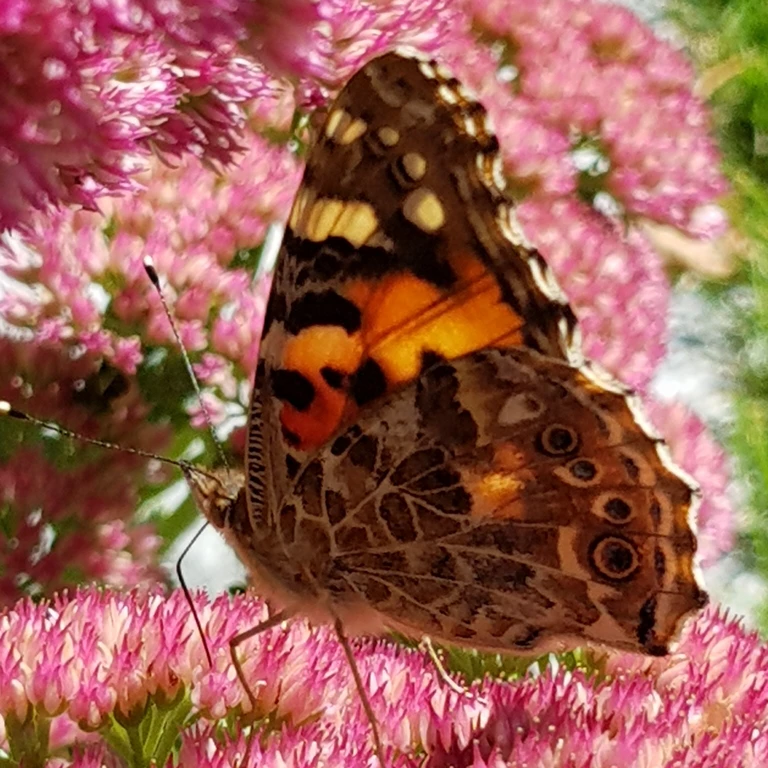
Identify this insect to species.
Vanessa cardui
